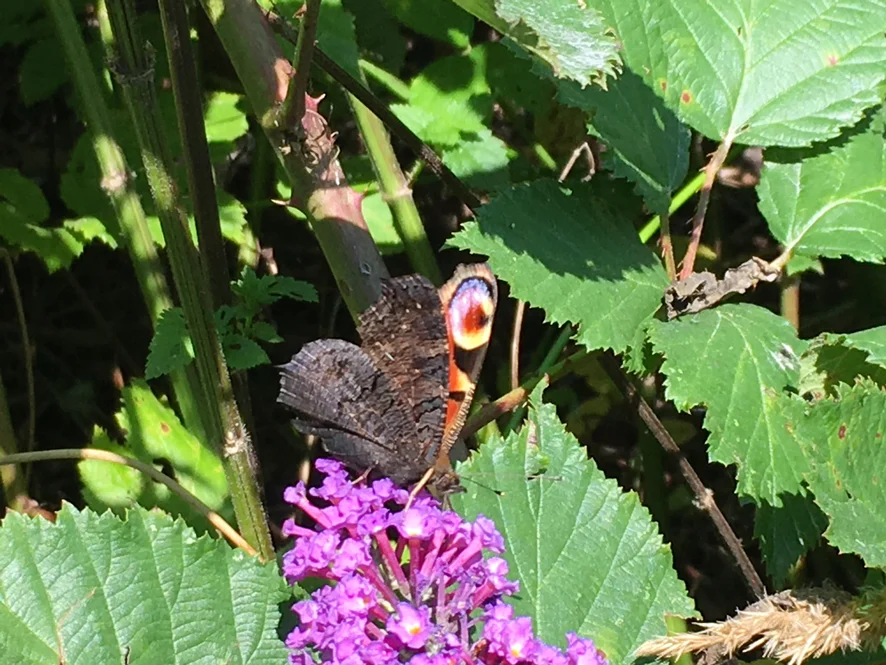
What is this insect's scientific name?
Aglais io
